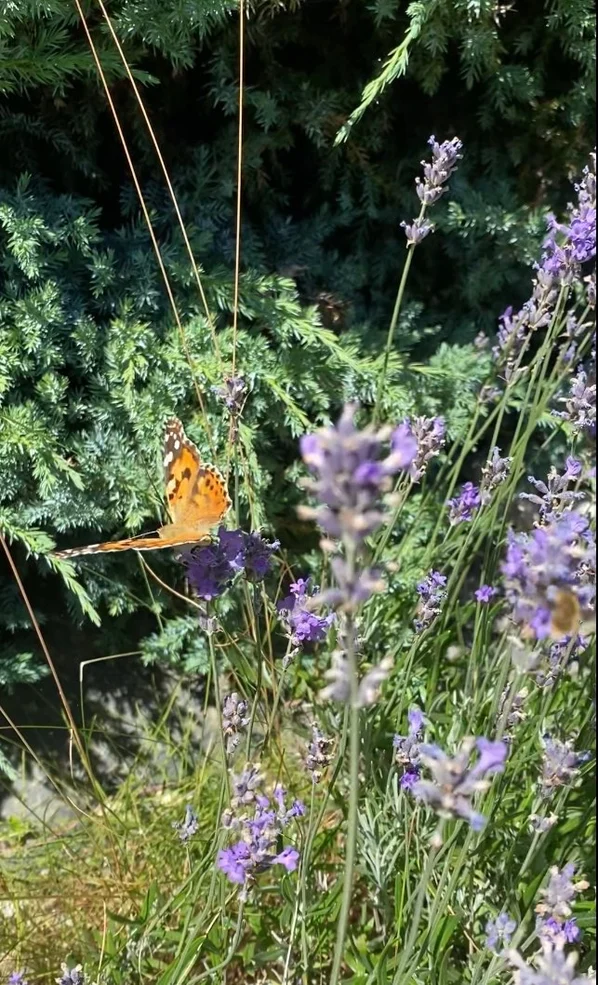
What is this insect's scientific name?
Vanessa cardui
